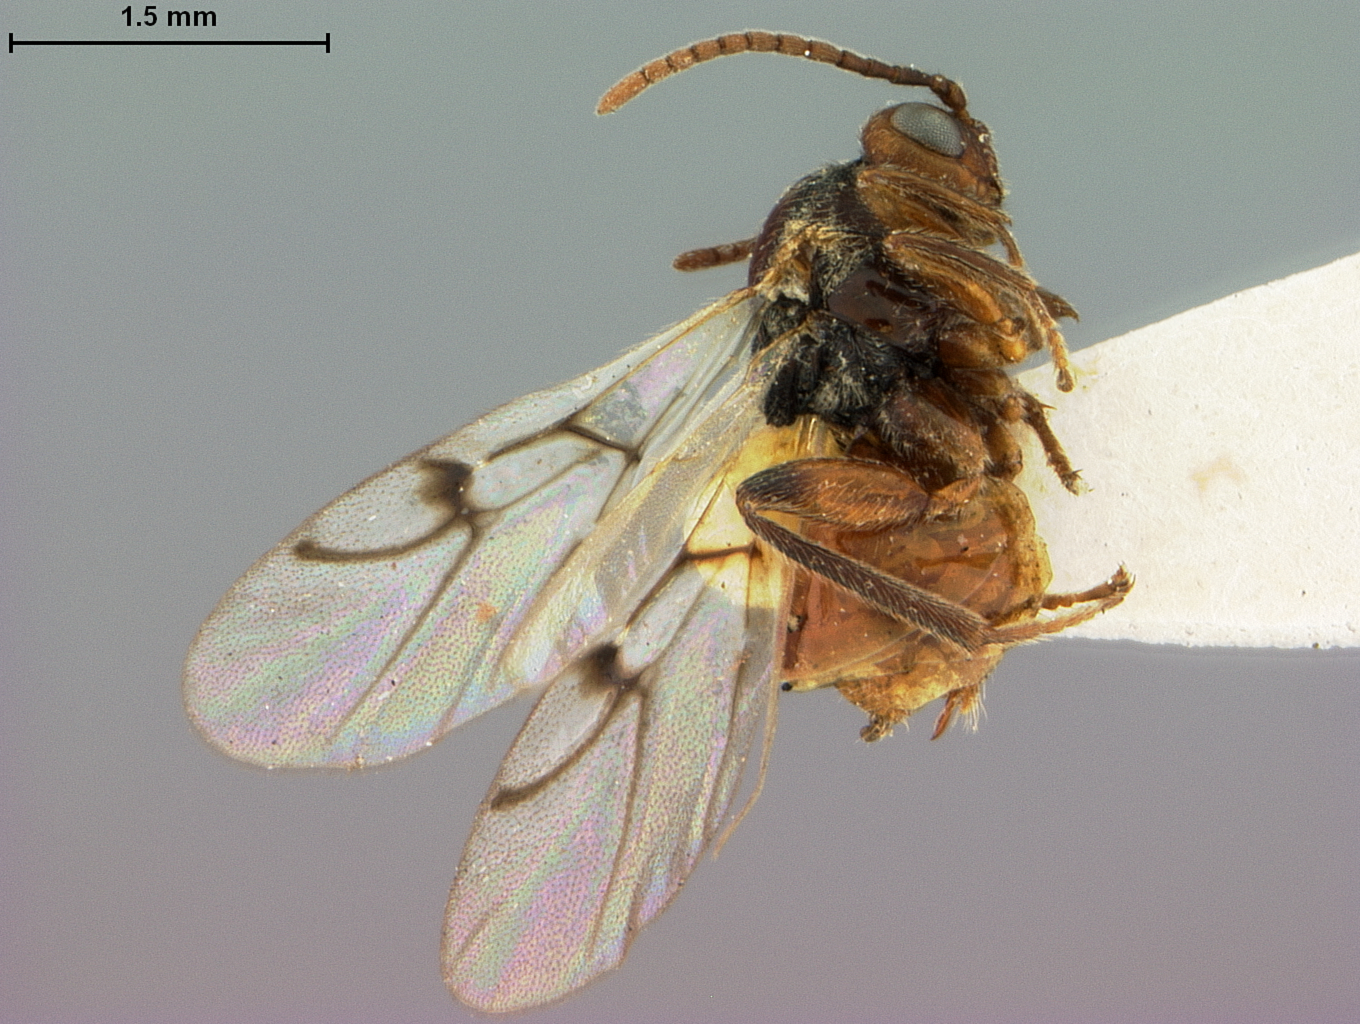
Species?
Belonocnema kinseyi
